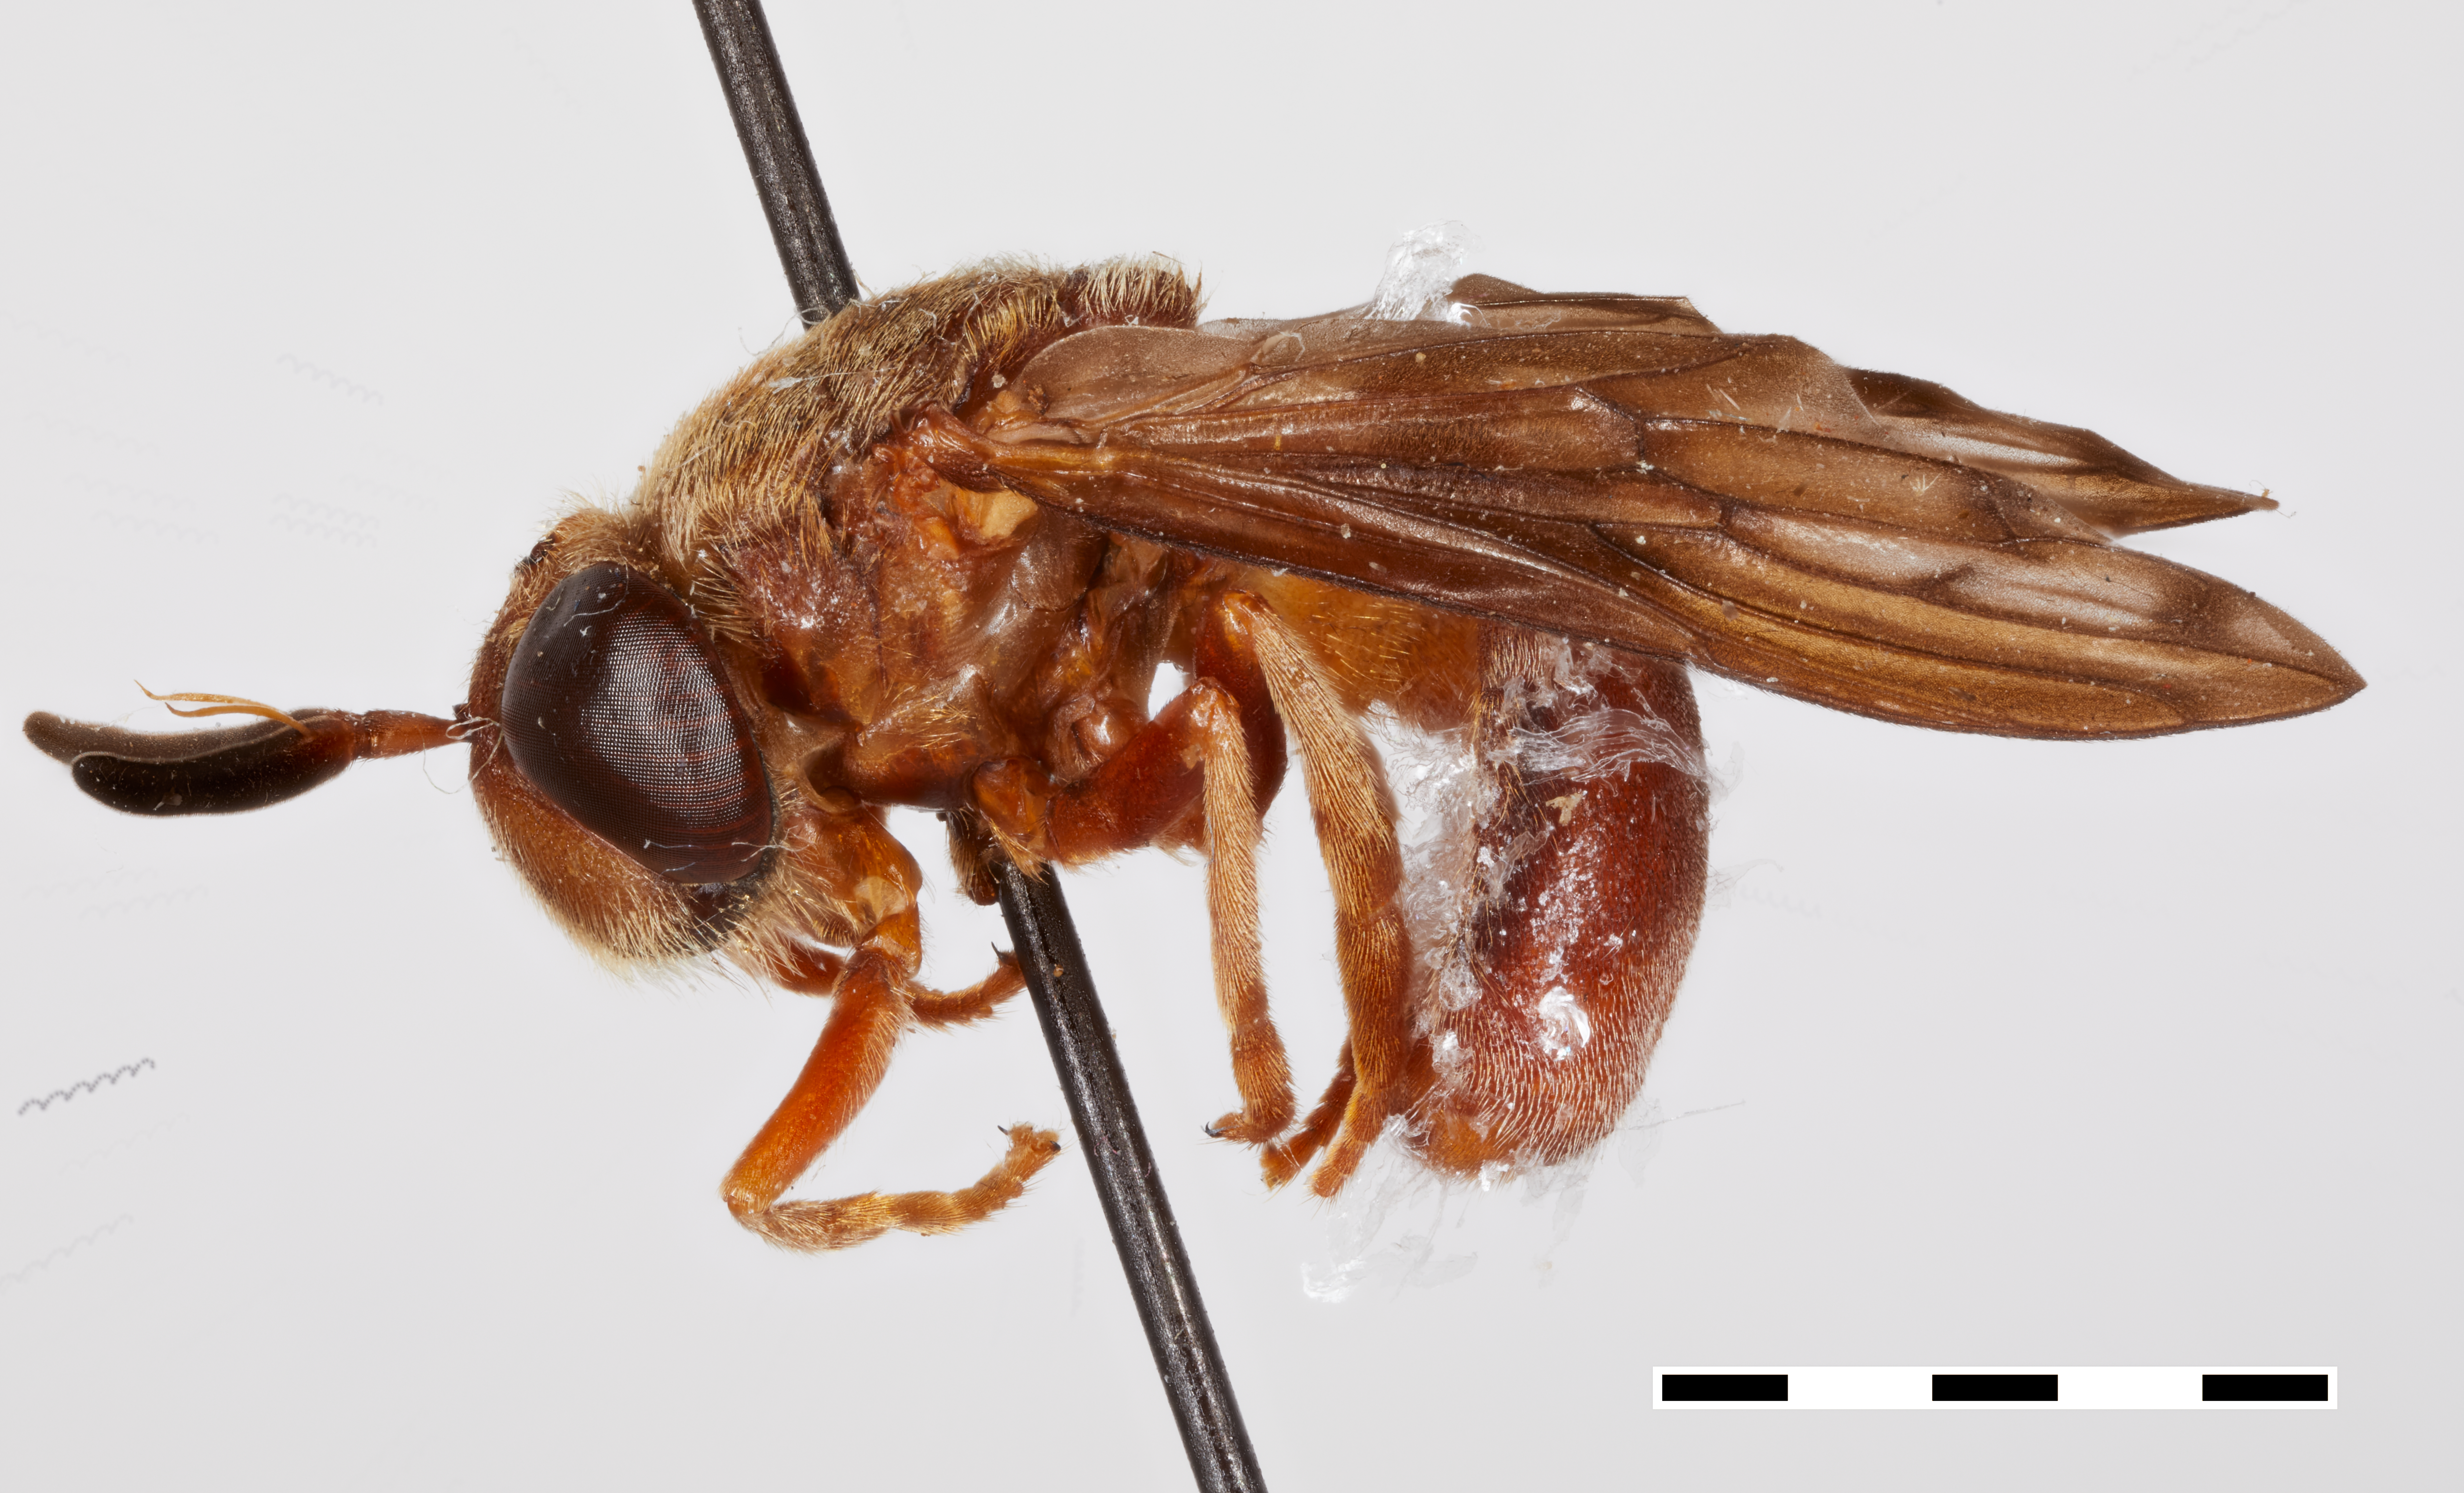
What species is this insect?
Microdon adventitius
